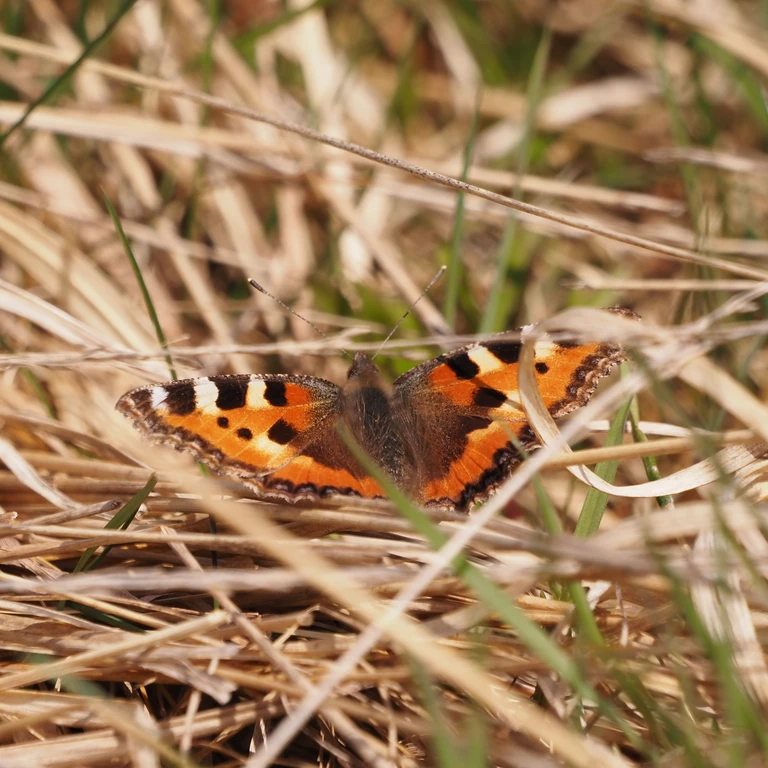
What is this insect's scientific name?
Aglais urticae
